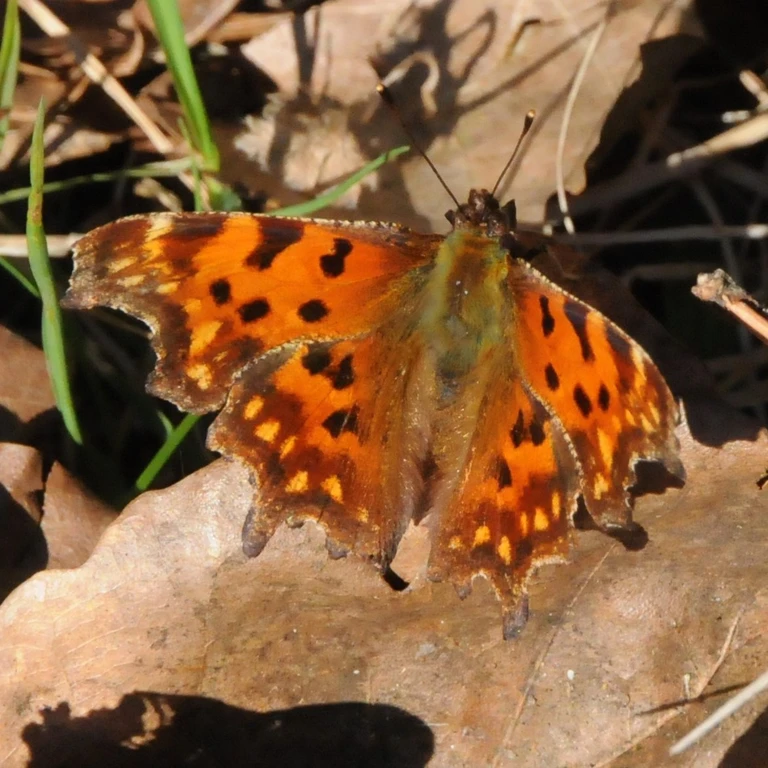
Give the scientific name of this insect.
Polygonia c-album
